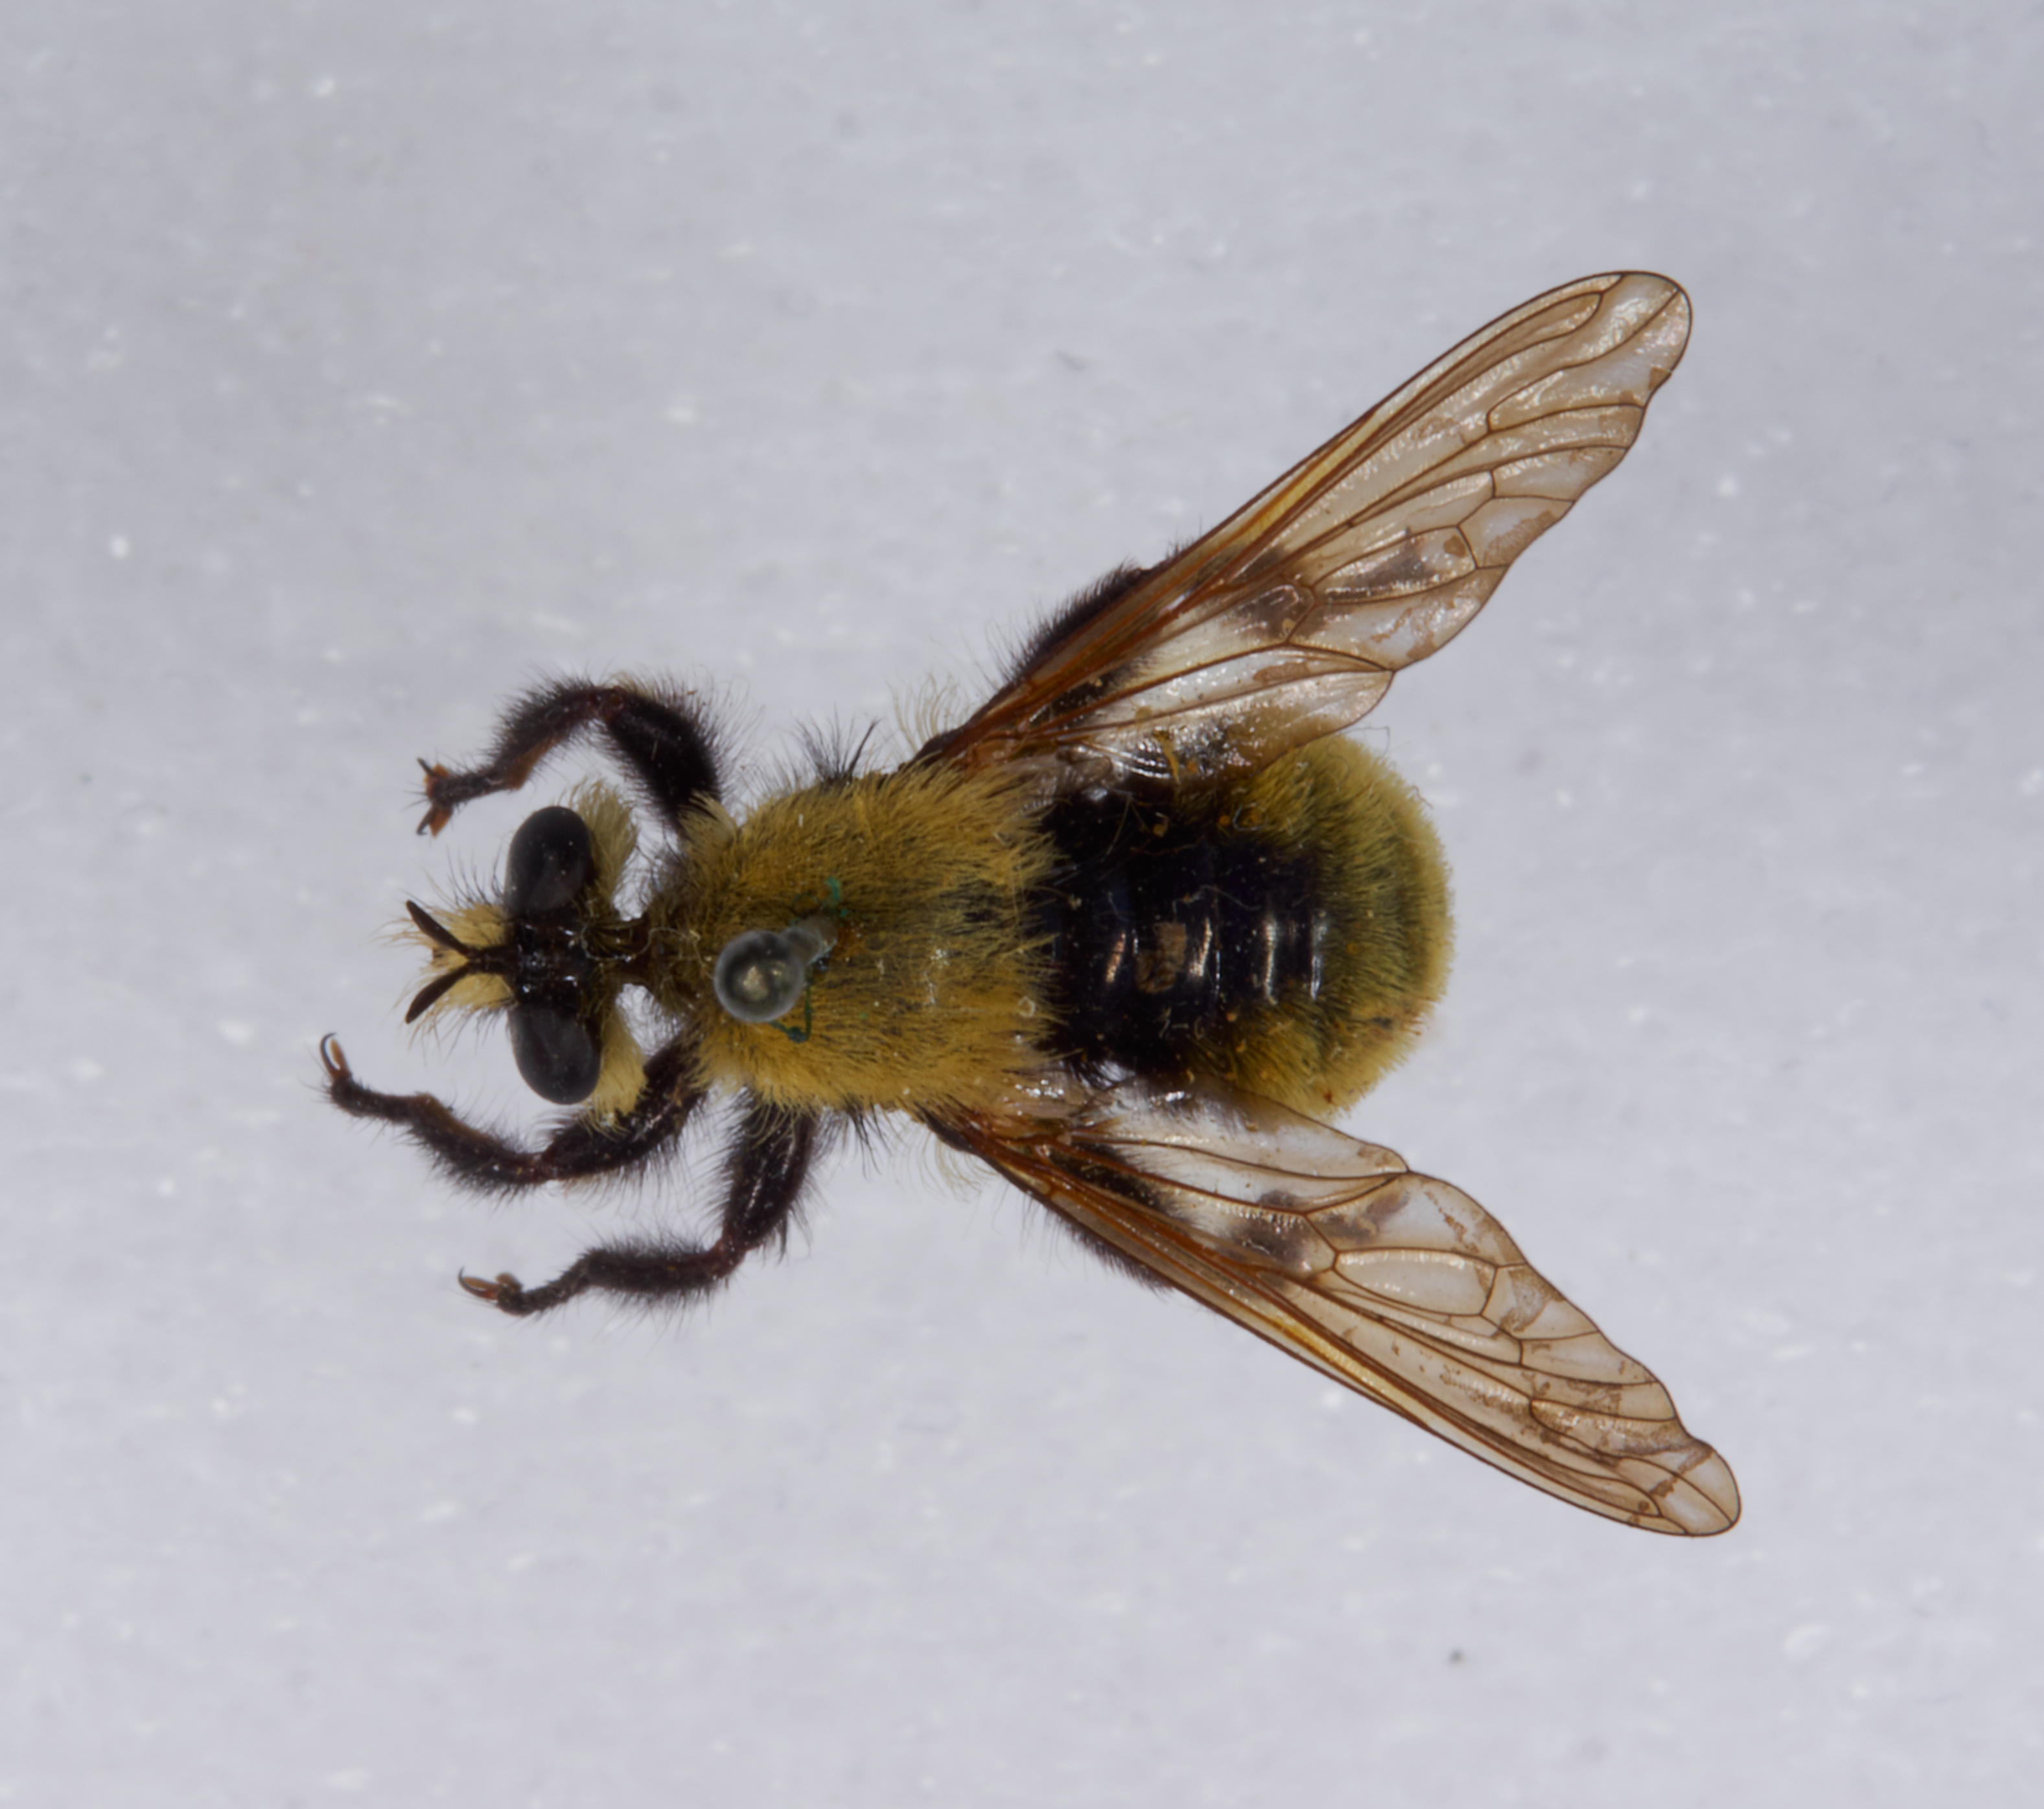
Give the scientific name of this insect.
Laphria posticata
